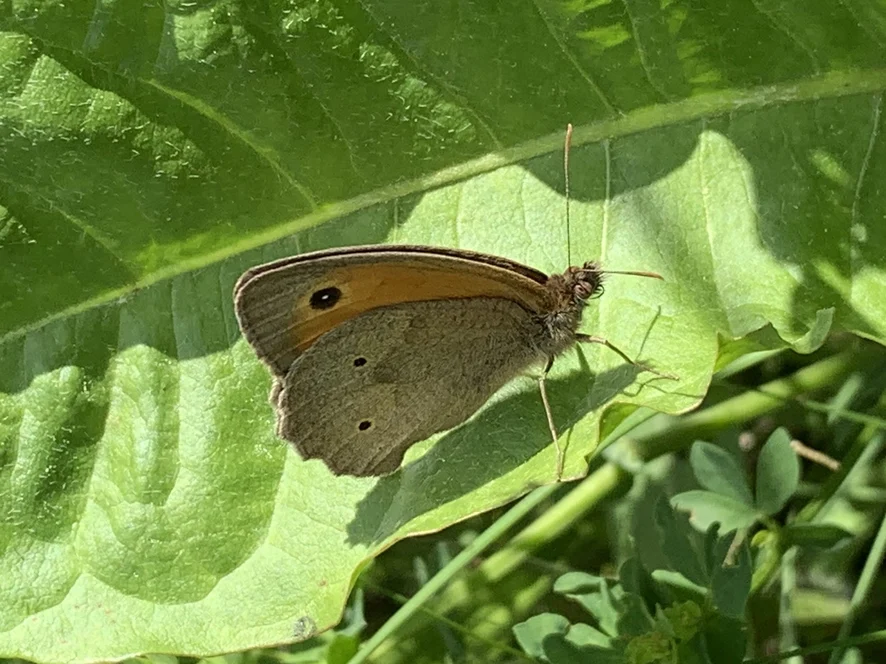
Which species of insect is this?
Maniola jurtina
